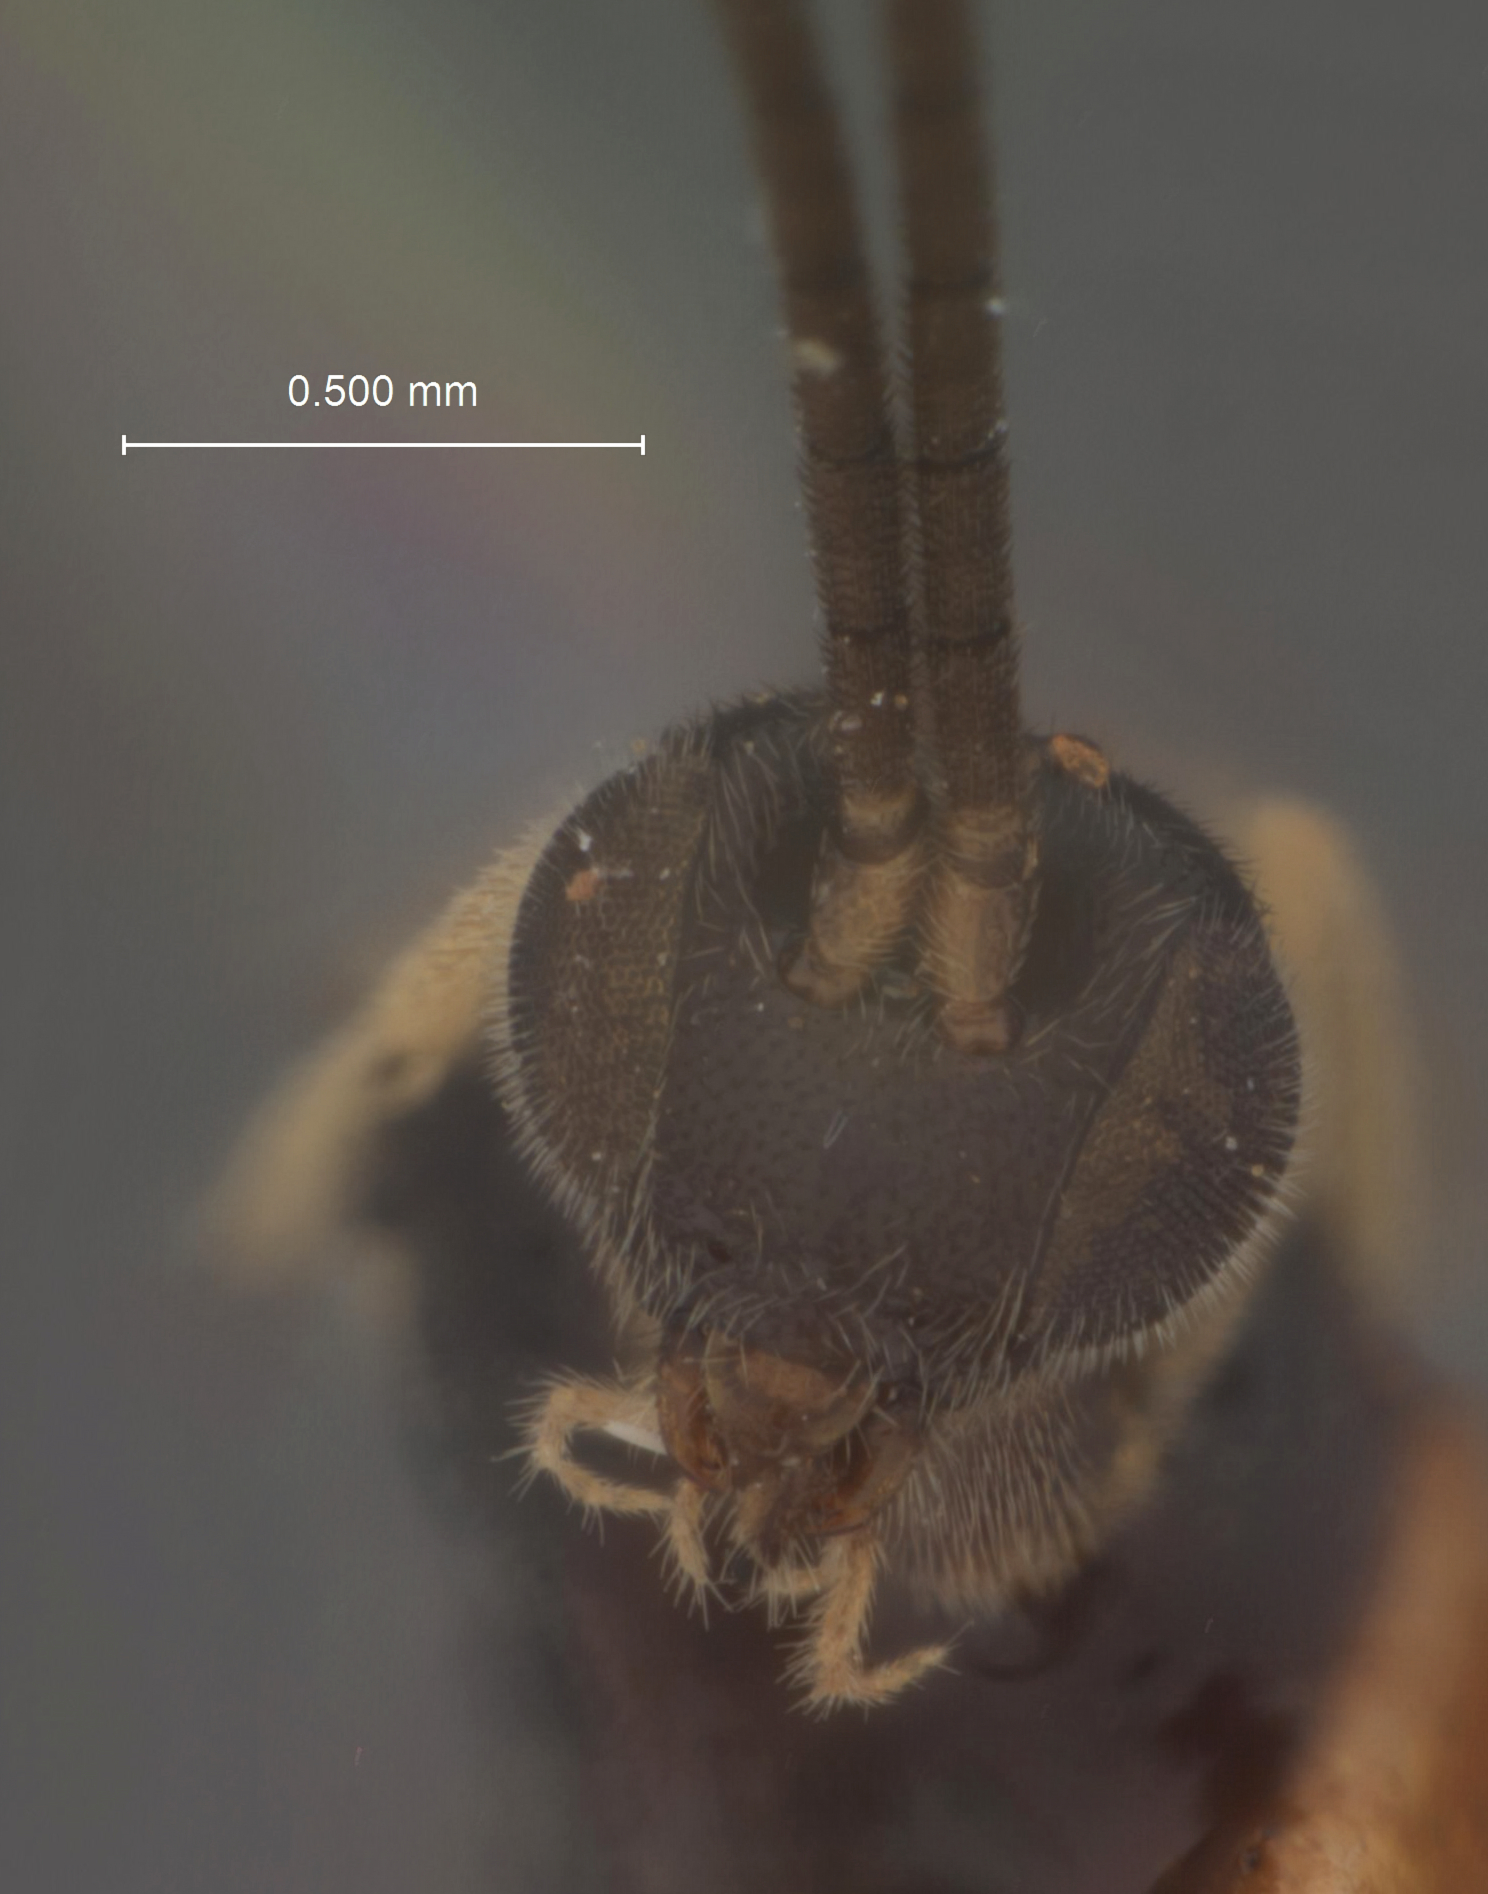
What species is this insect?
Apanteles anticlea
